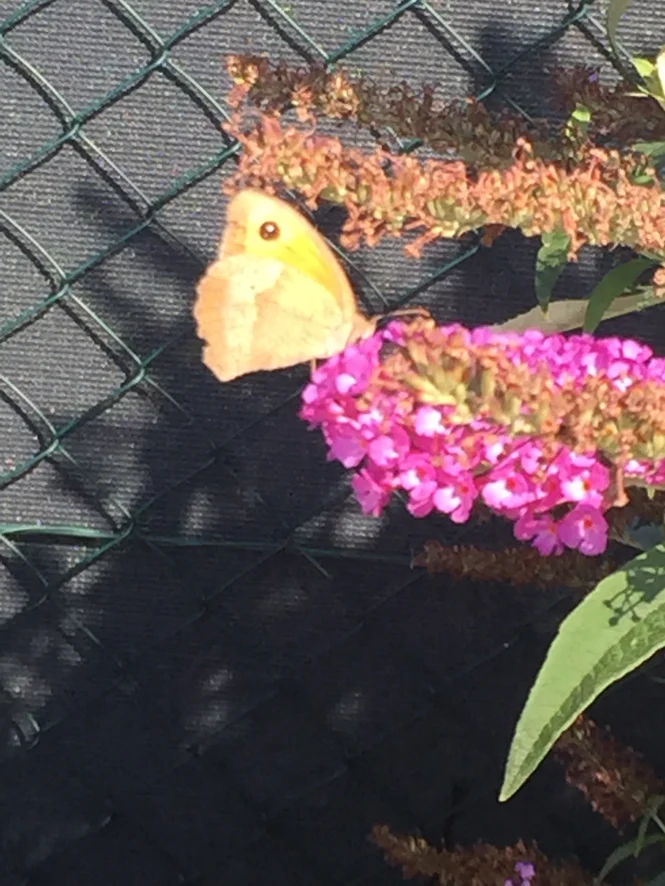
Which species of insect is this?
Maniola jurtina
